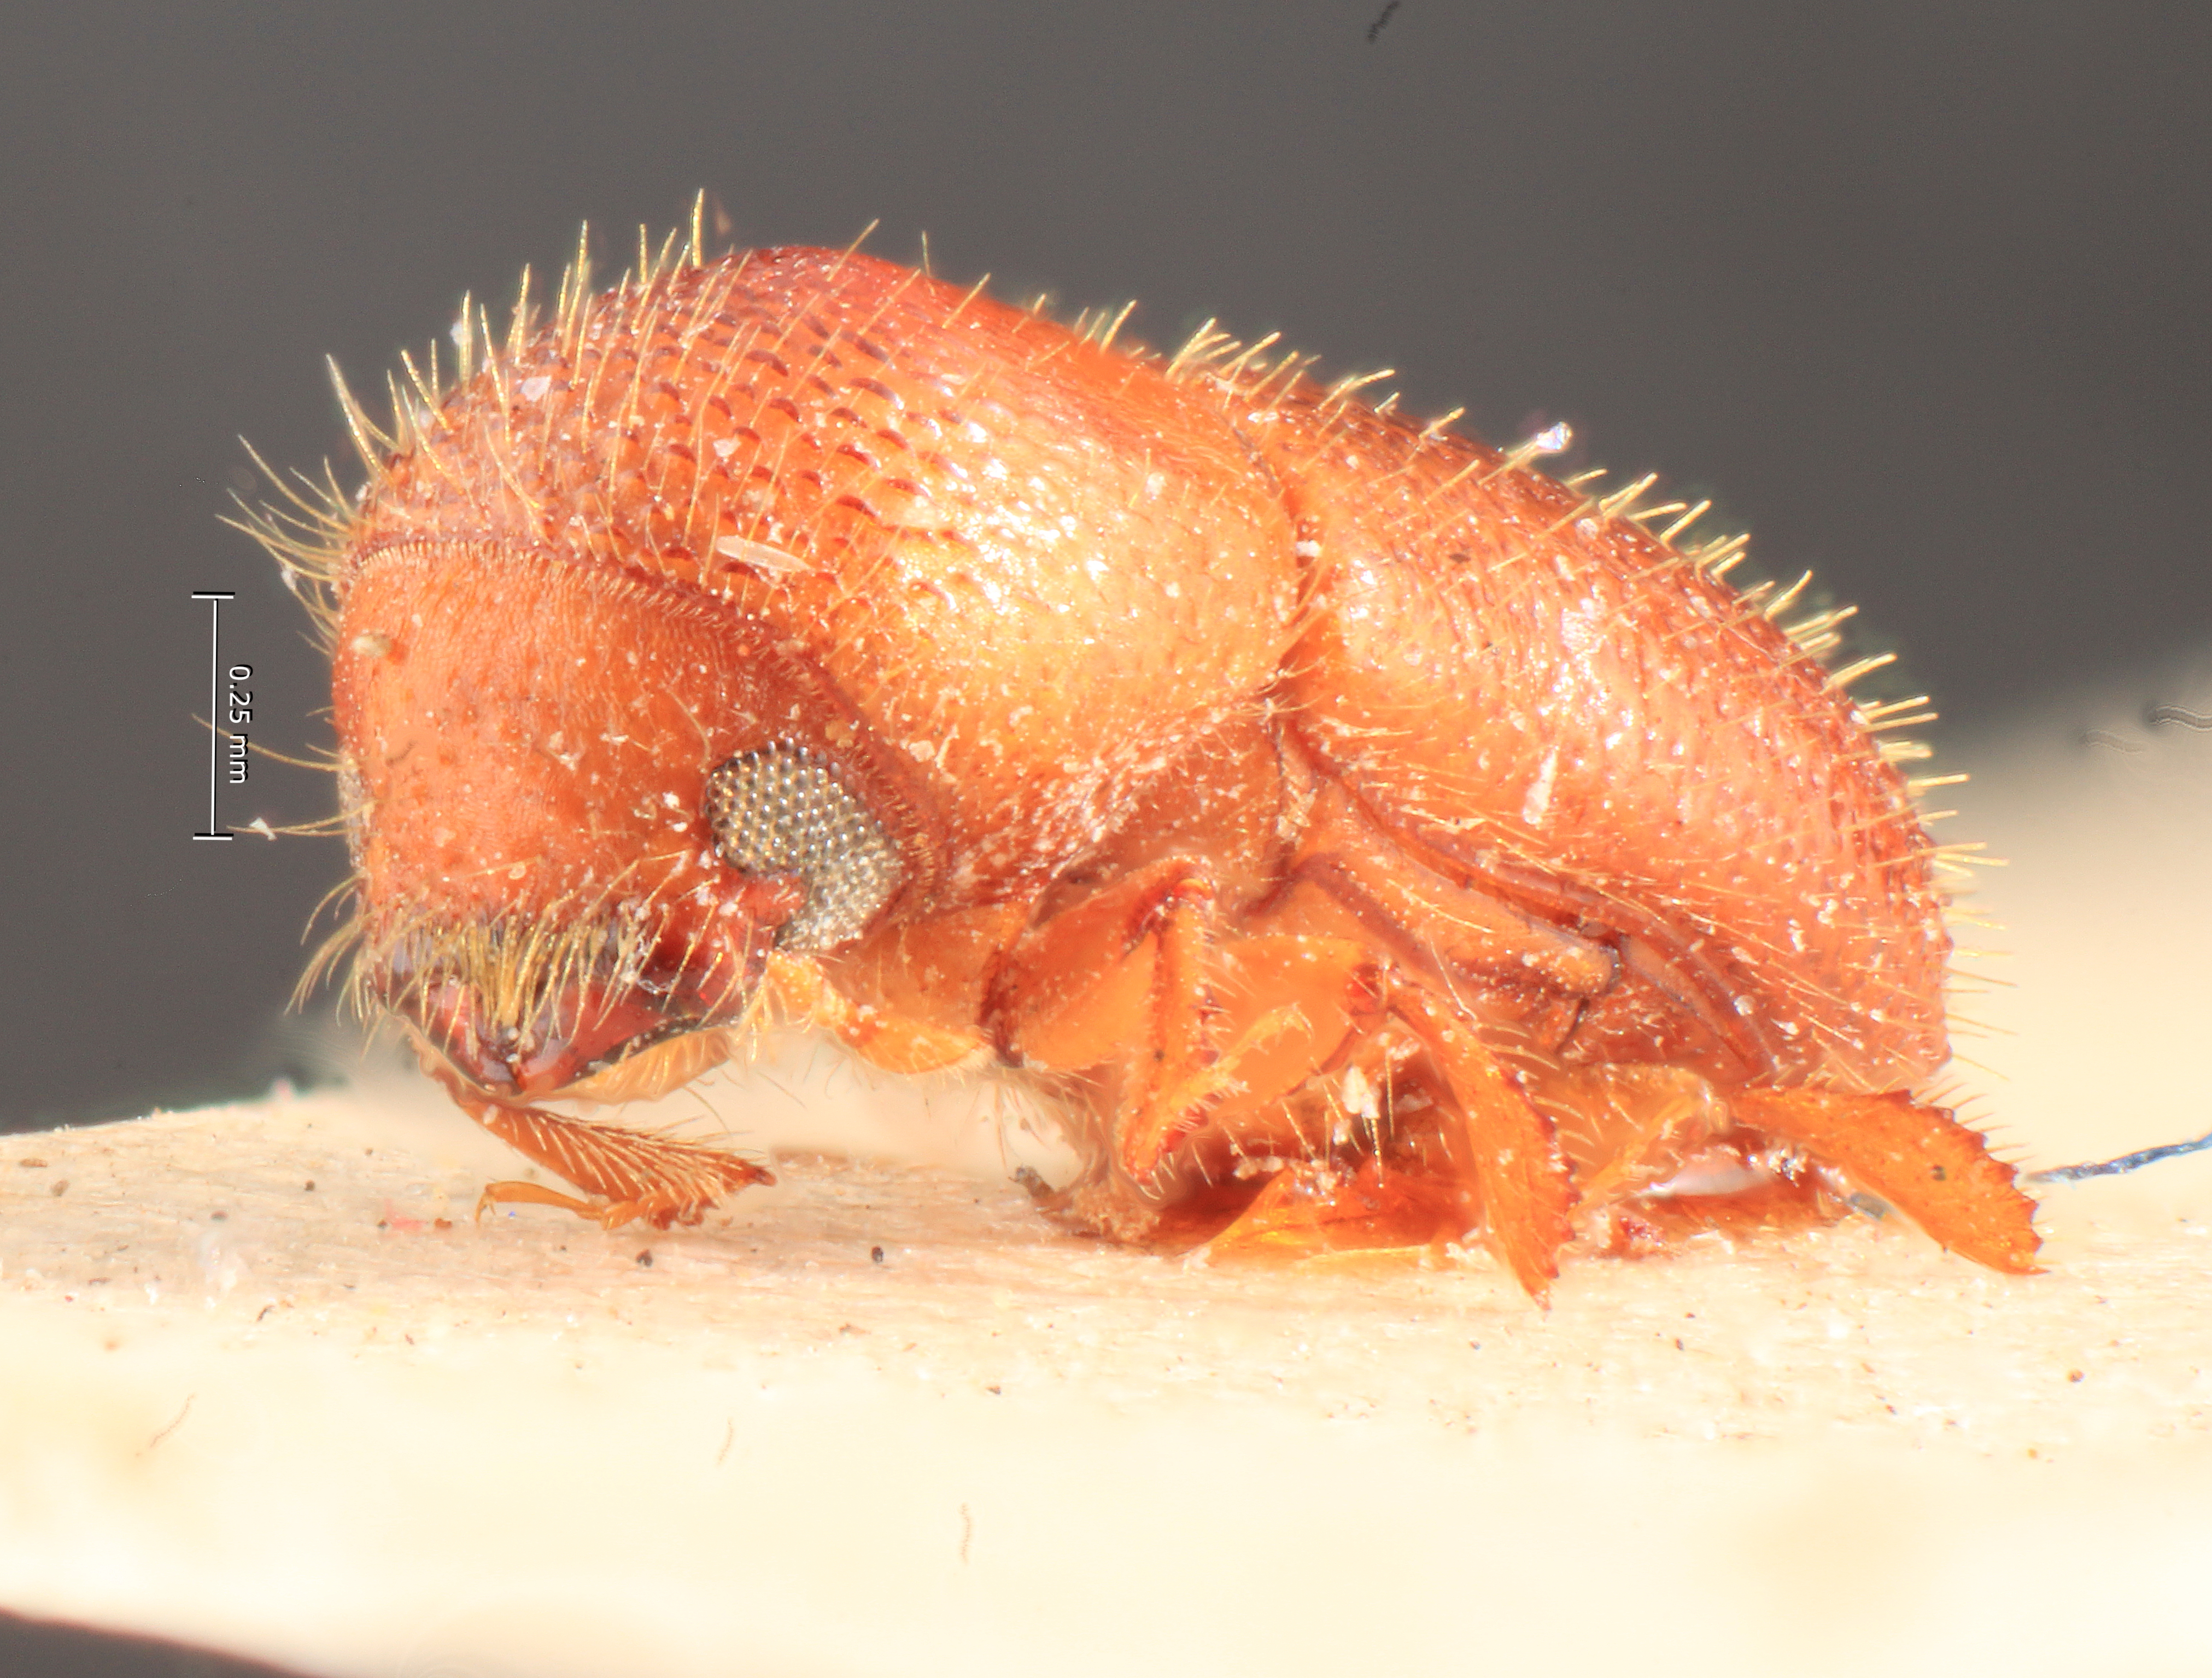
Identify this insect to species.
Xyleborus convexicauda
